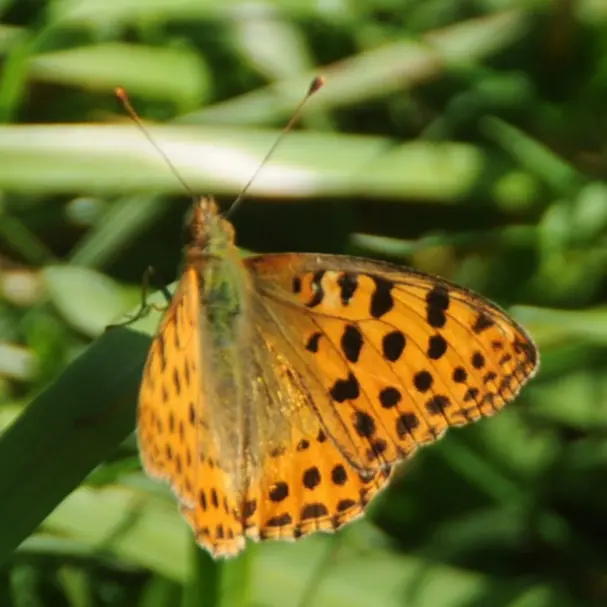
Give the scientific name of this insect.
Issoria lathonia
